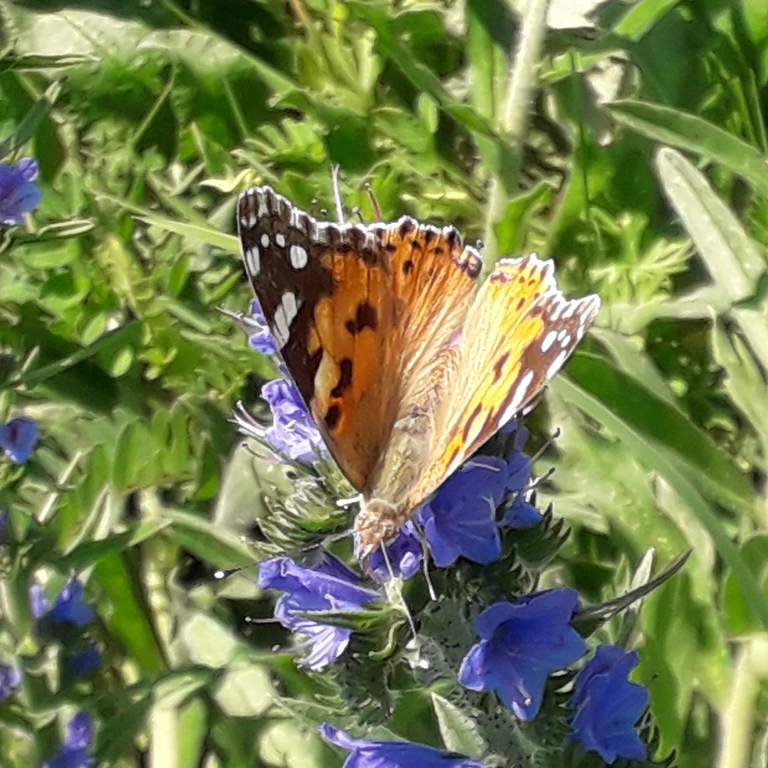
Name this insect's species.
Vanessa cardui
